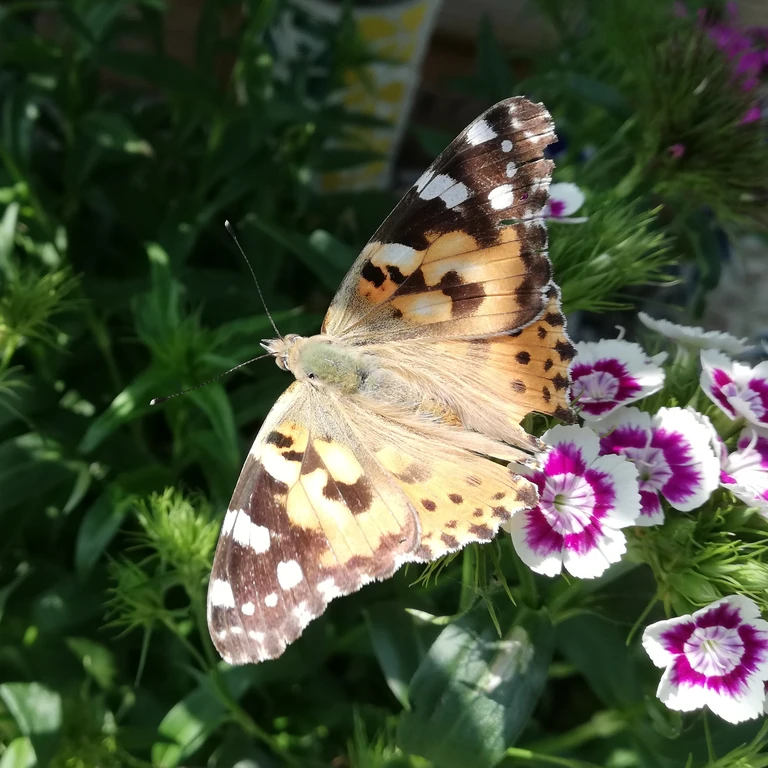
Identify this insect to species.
Vanessa cardui
